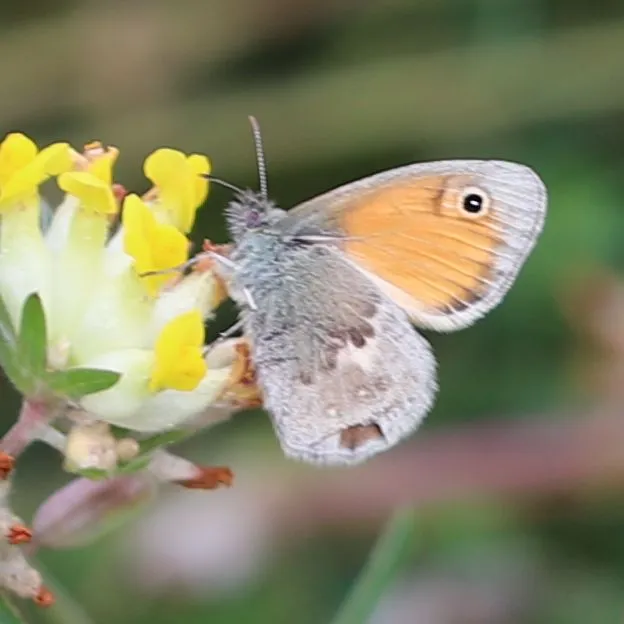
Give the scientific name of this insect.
Coenonympha pamphilus
